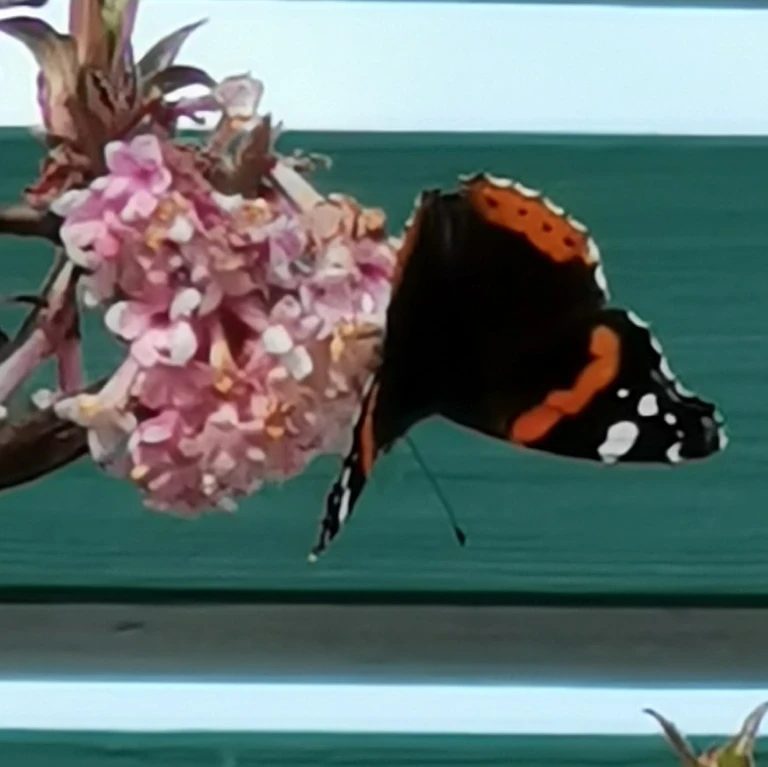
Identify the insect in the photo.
Vanessa atalanta
